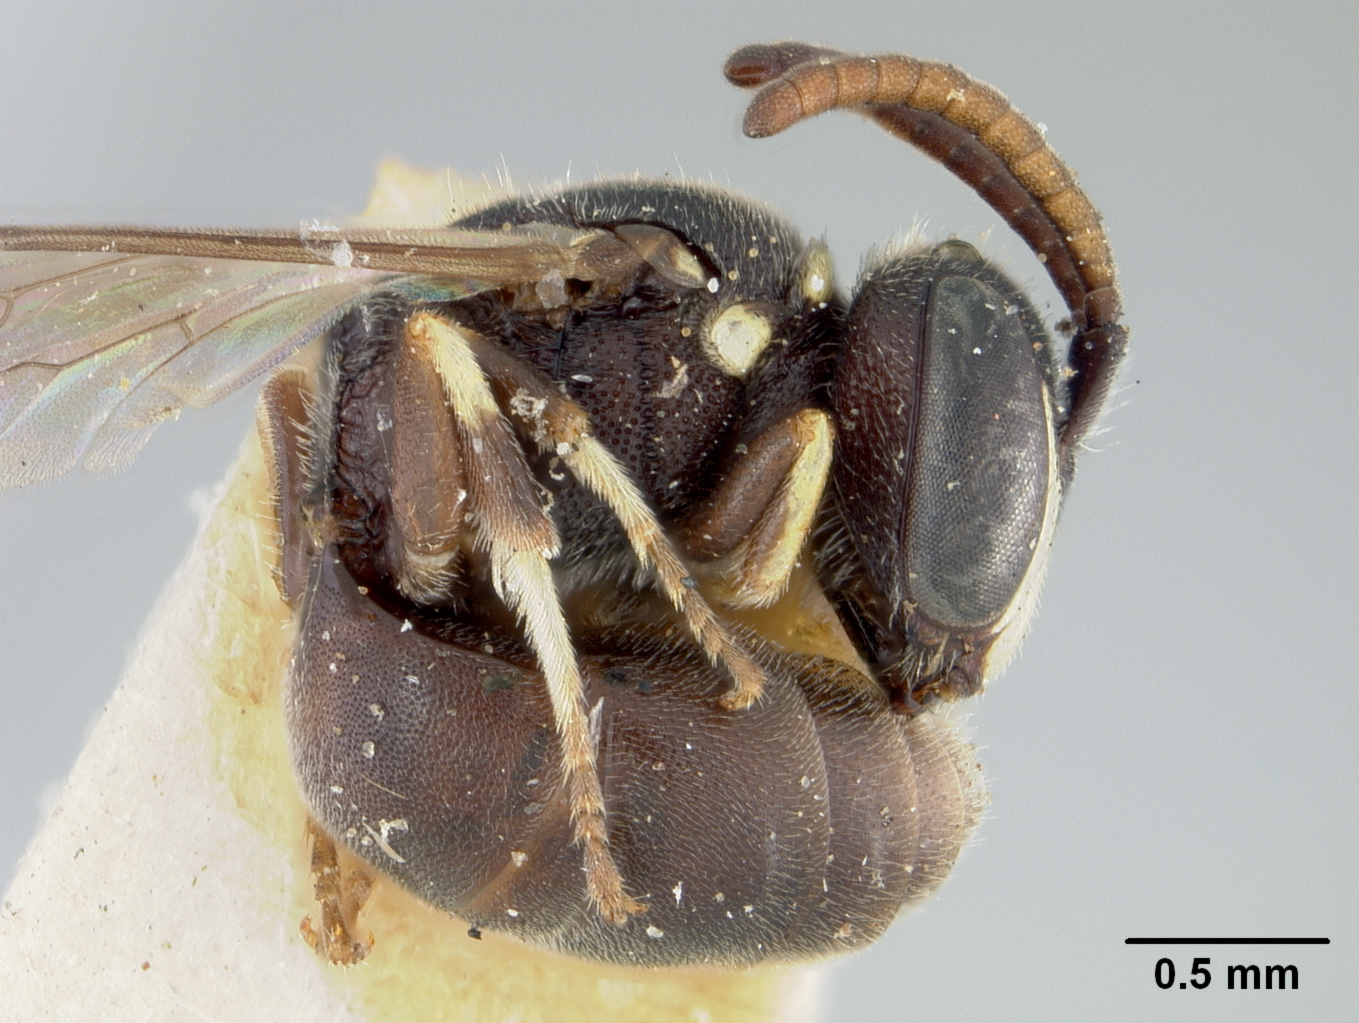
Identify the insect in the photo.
Prosopis polifolii
